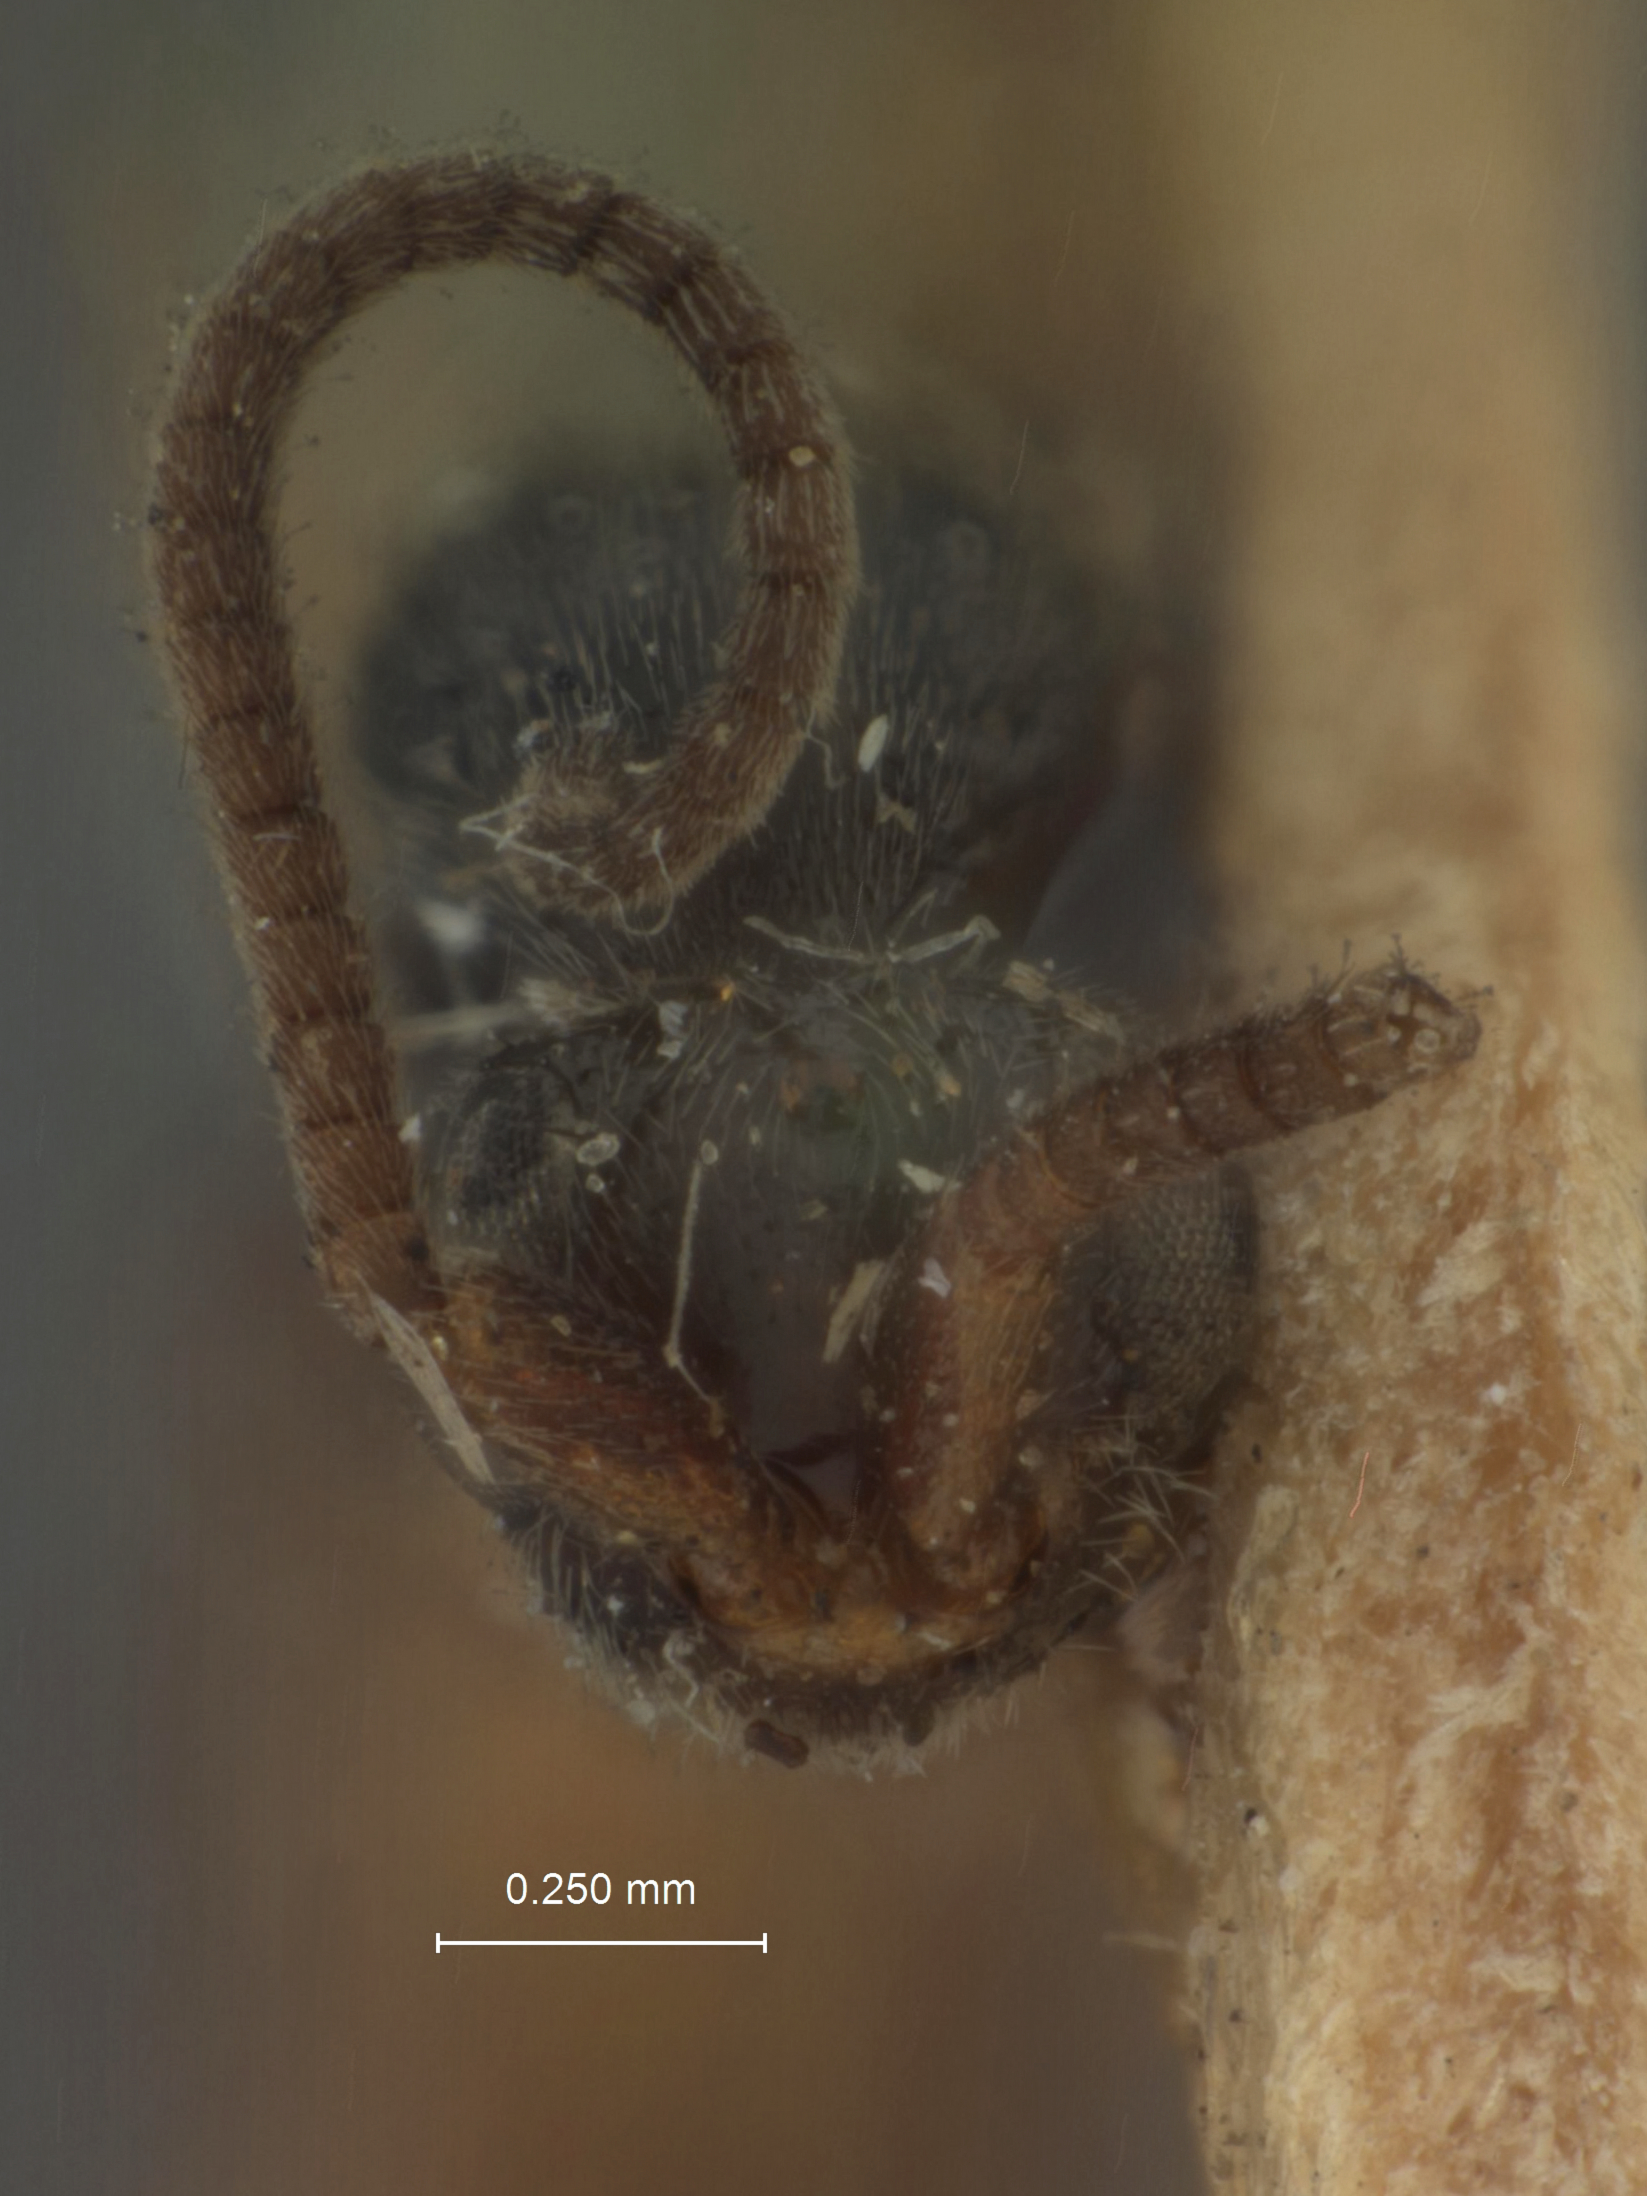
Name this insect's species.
Atmetus tetrazonatus
